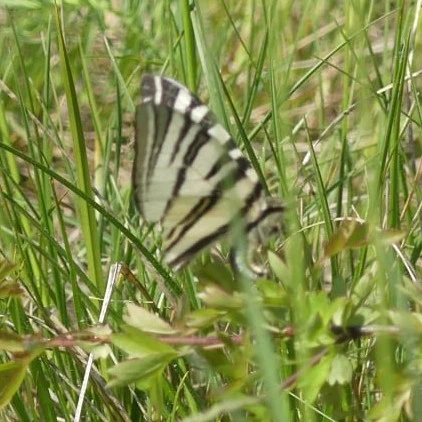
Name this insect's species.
Iphiclides podalirius
